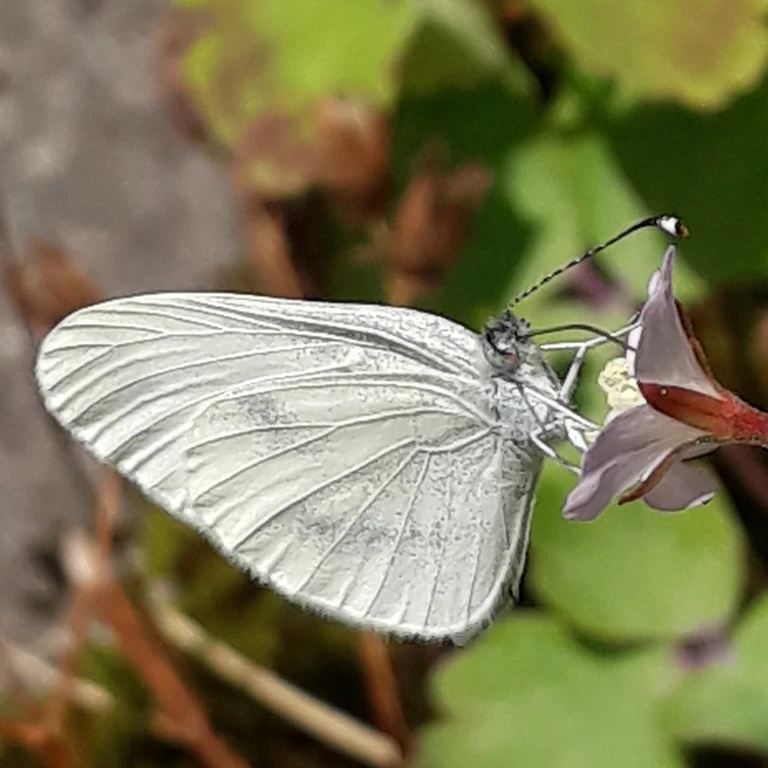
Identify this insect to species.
Leptidea sinapis/juvernica
